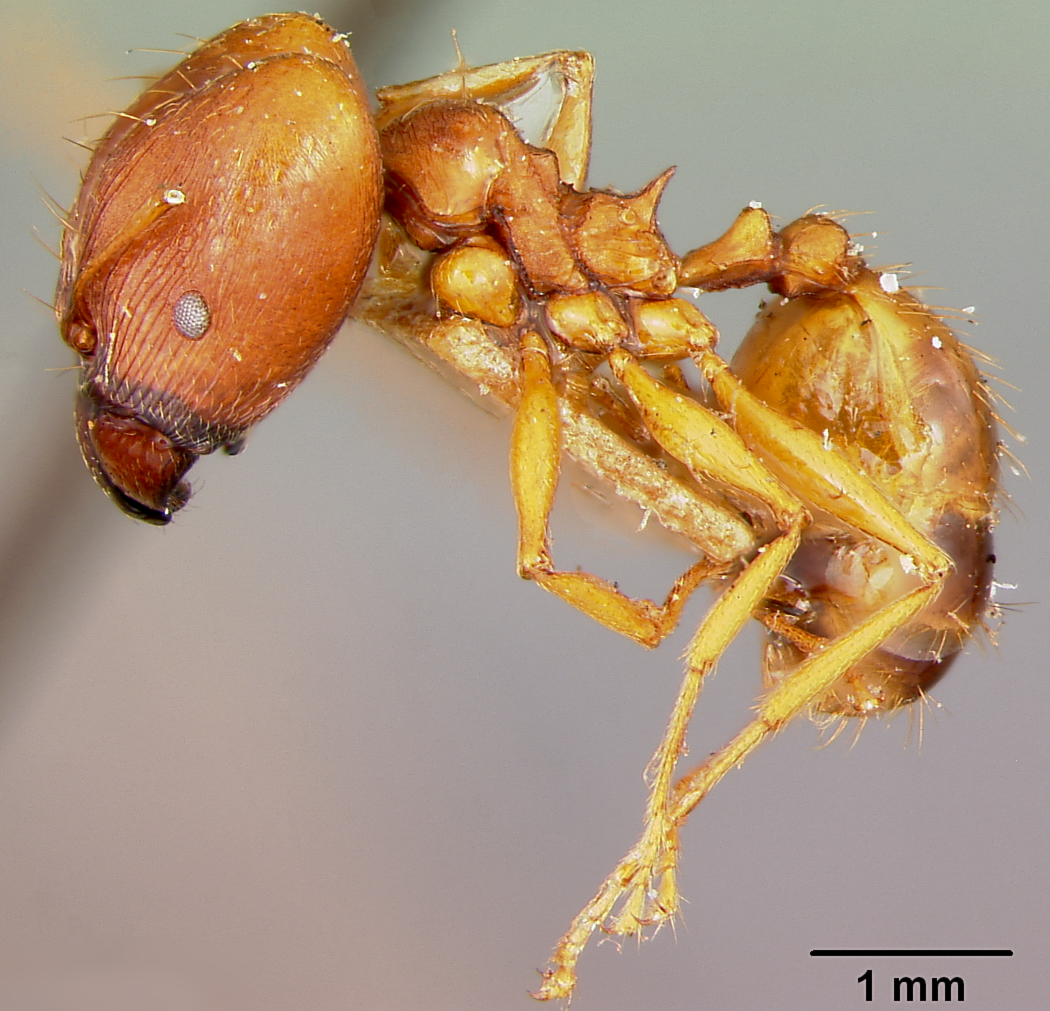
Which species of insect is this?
Pheidole niapuana
